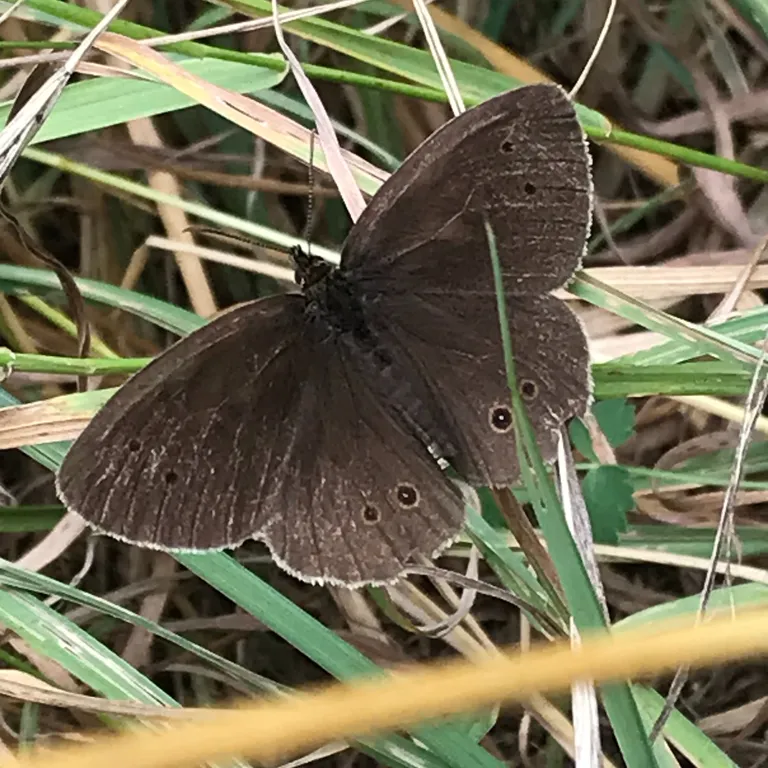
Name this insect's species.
Aphantopus hyperantus
